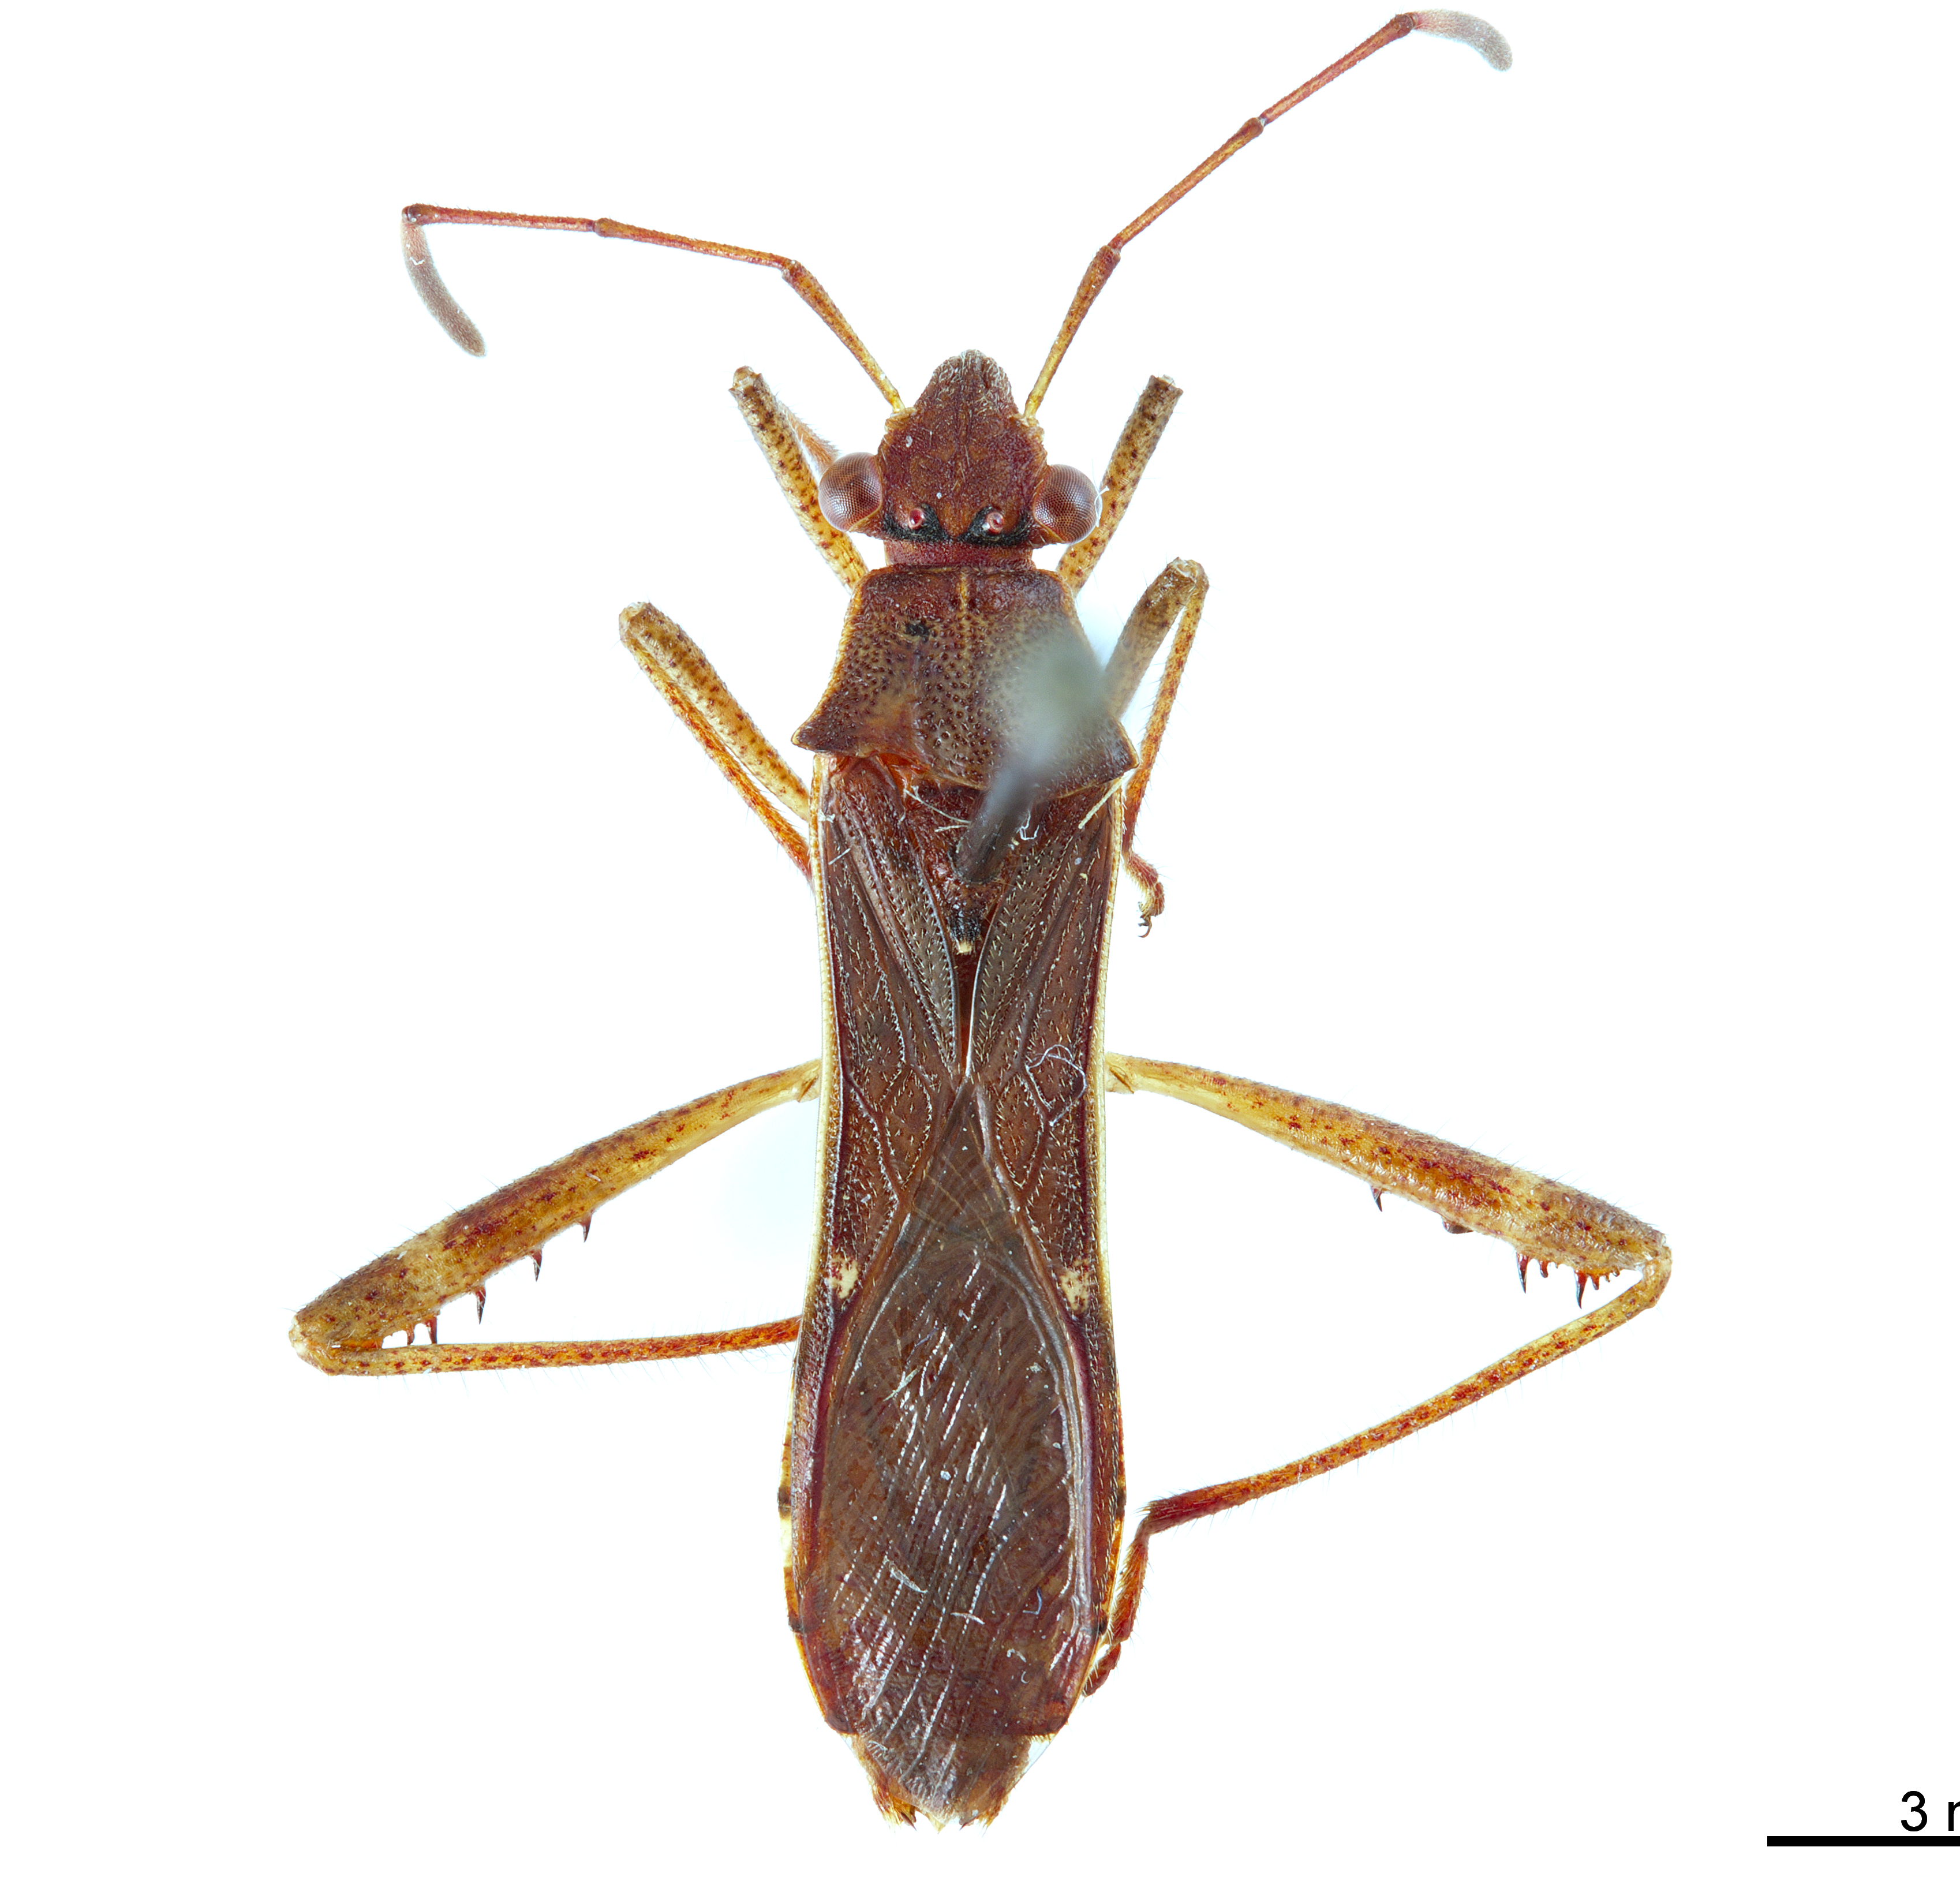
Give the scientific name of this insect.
Burtinus notatipennis
